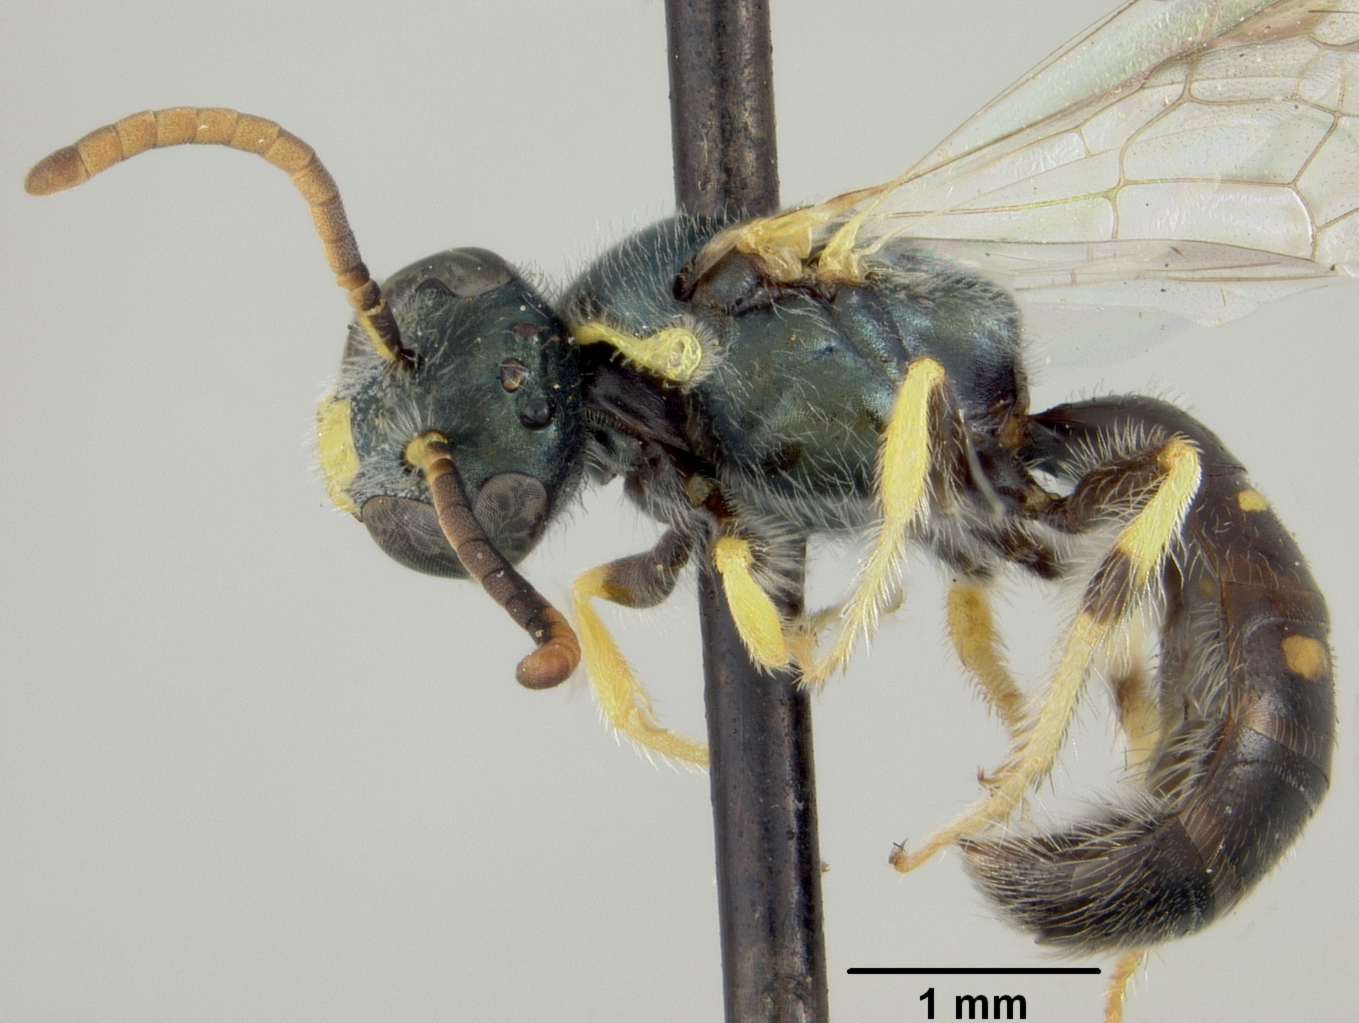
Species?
Nomioides nanensis
